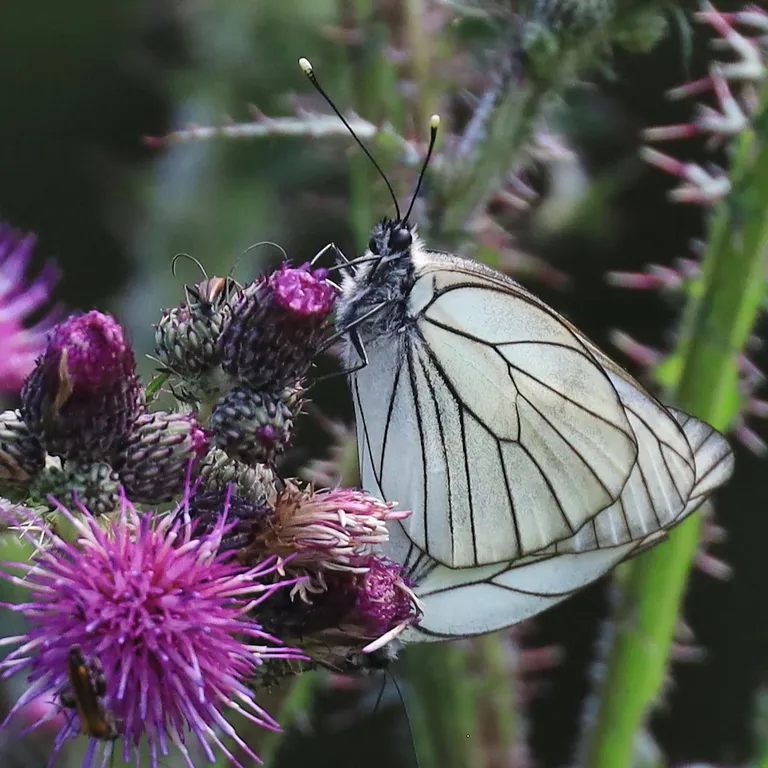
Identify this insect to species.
Aporia crataegi
